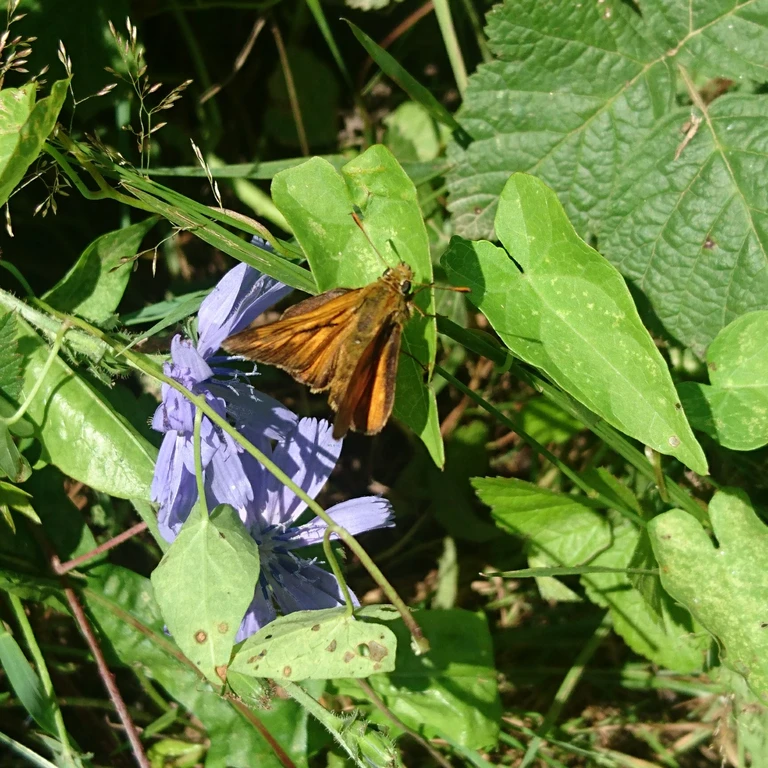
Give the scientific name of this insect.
Ochlodes sylvanus (also Ochlodes venata)
